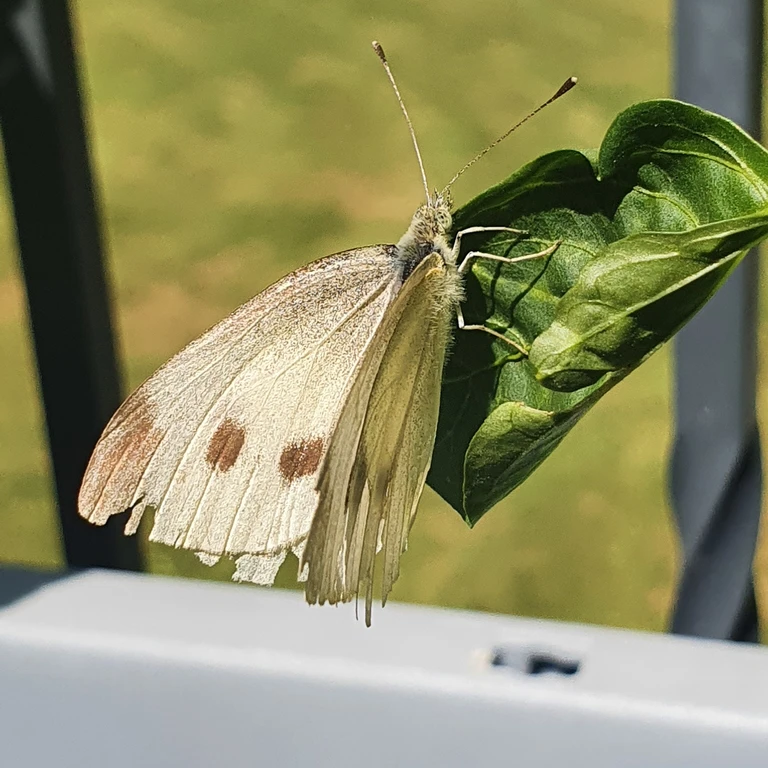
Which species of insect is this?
Pieris rapae
